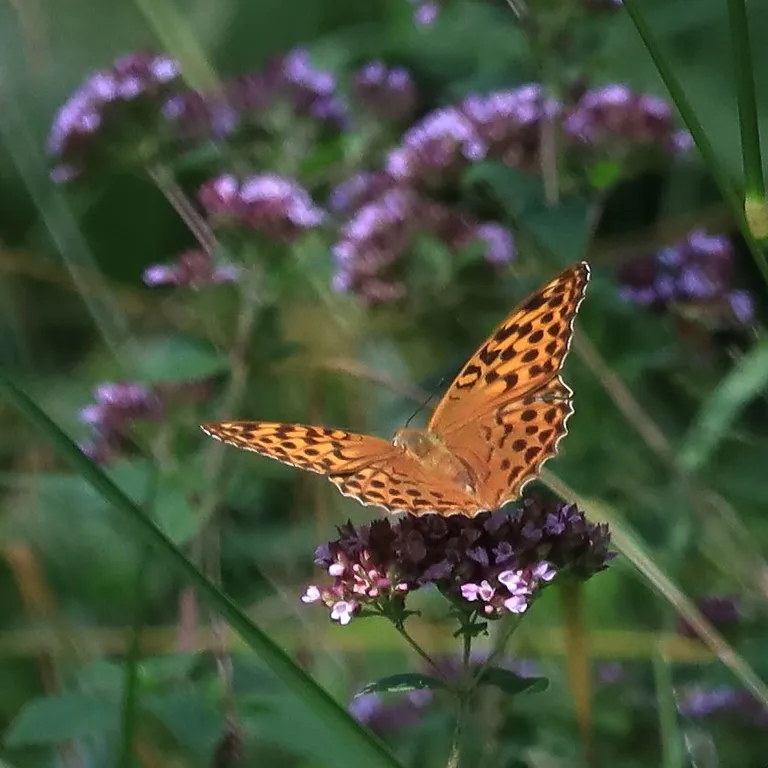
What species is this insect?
Argynnis paphia
